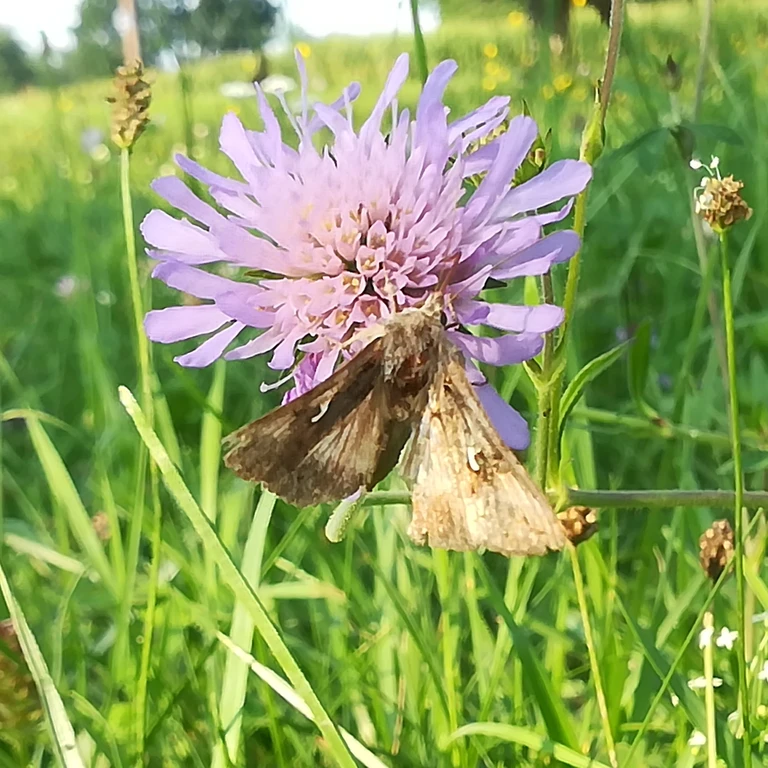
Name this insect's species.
Autographa gamma
